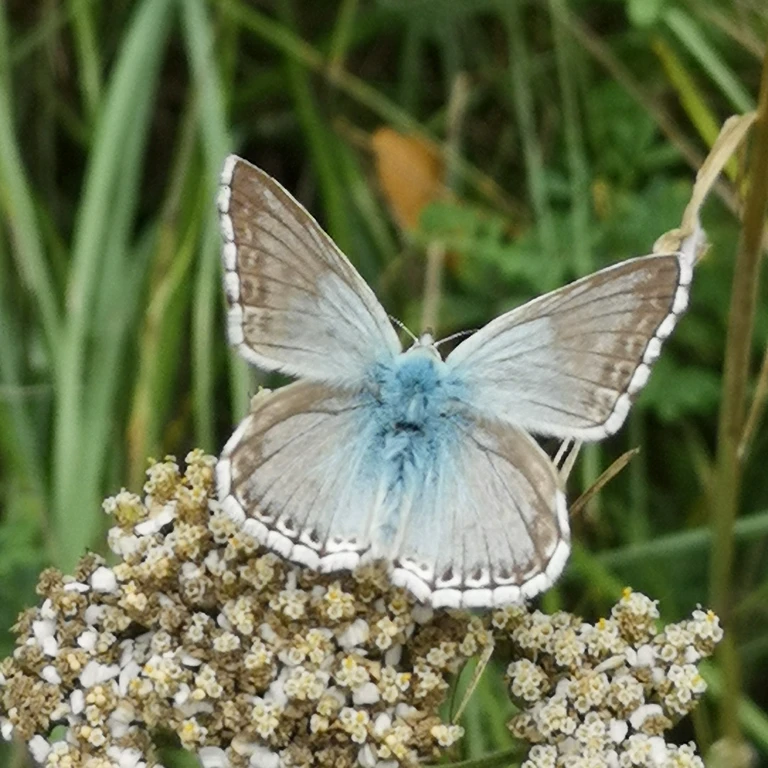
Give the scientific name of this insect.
Lysandra coridon
